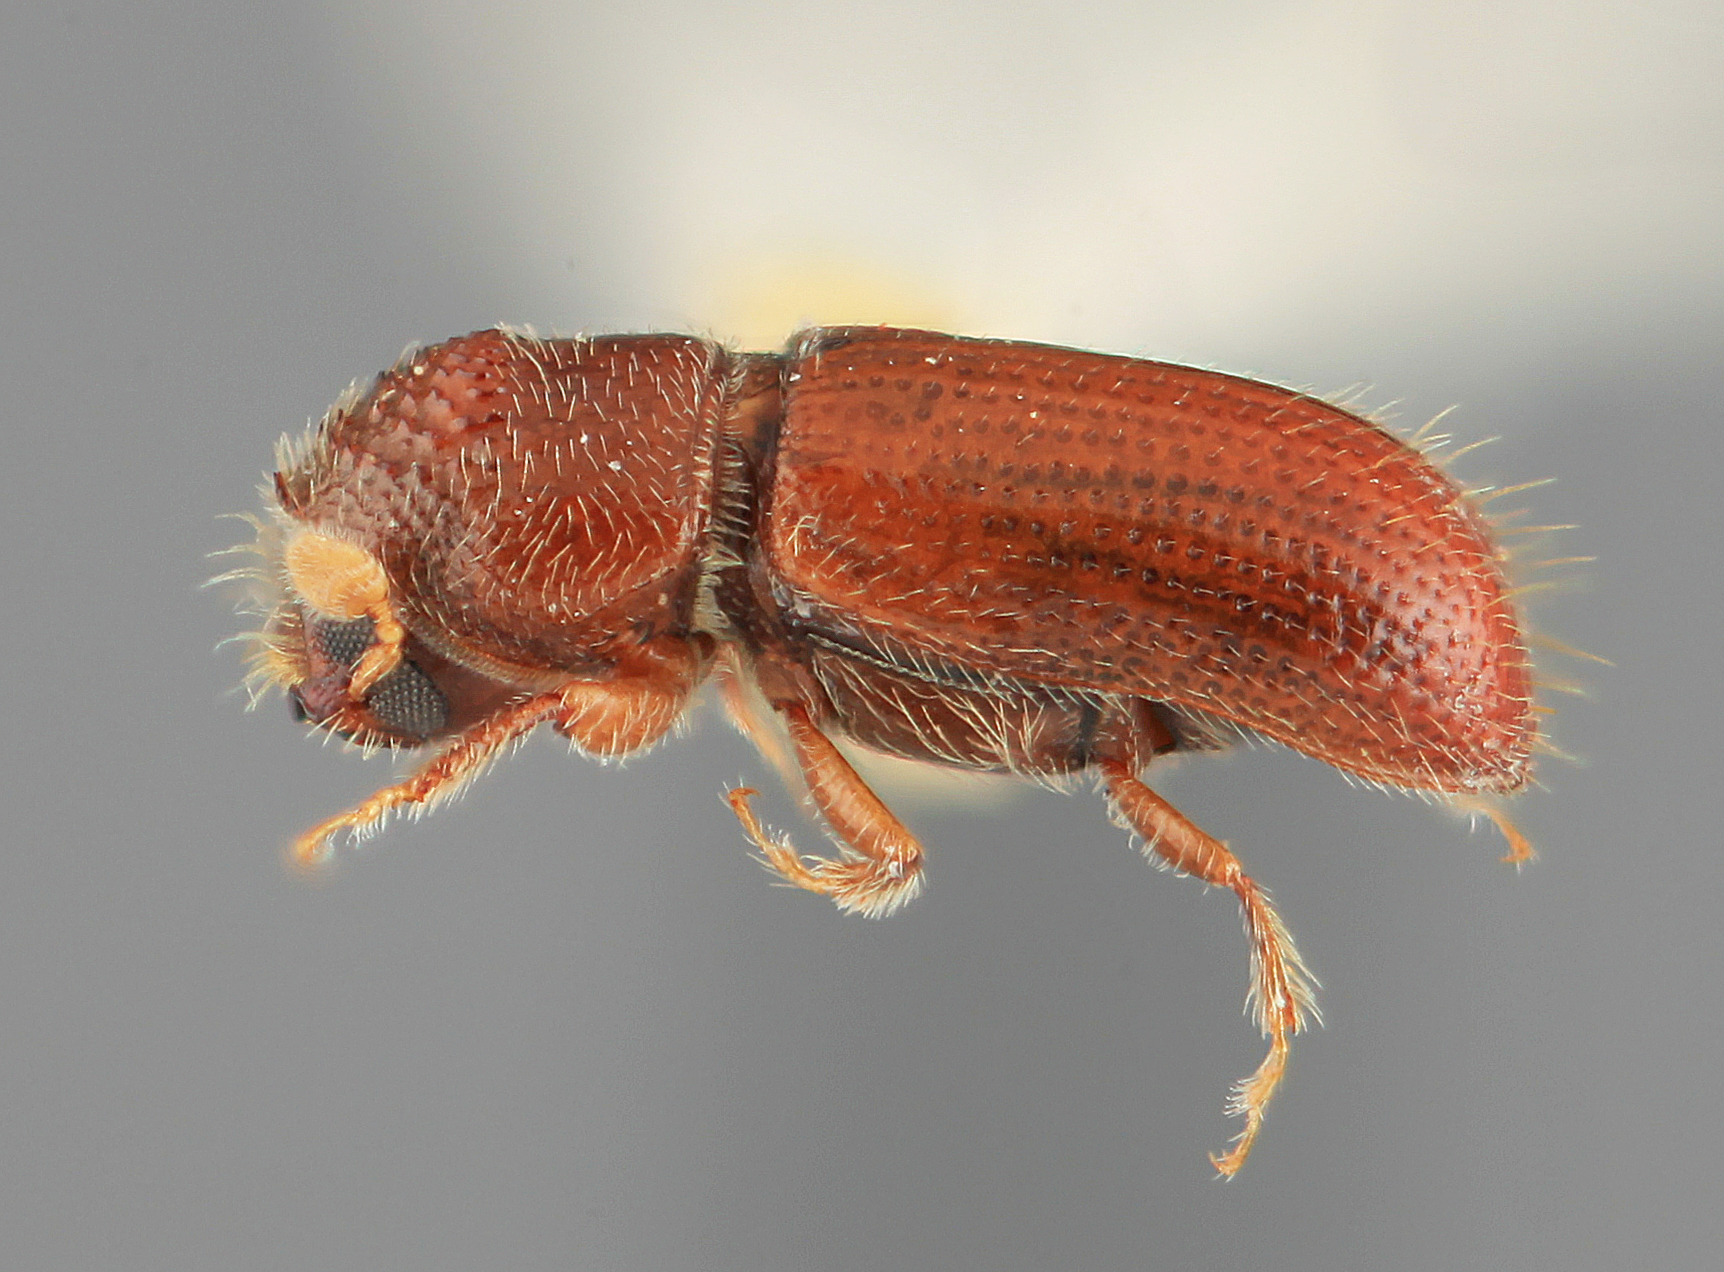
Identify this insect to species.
Pityophthorus impexus
